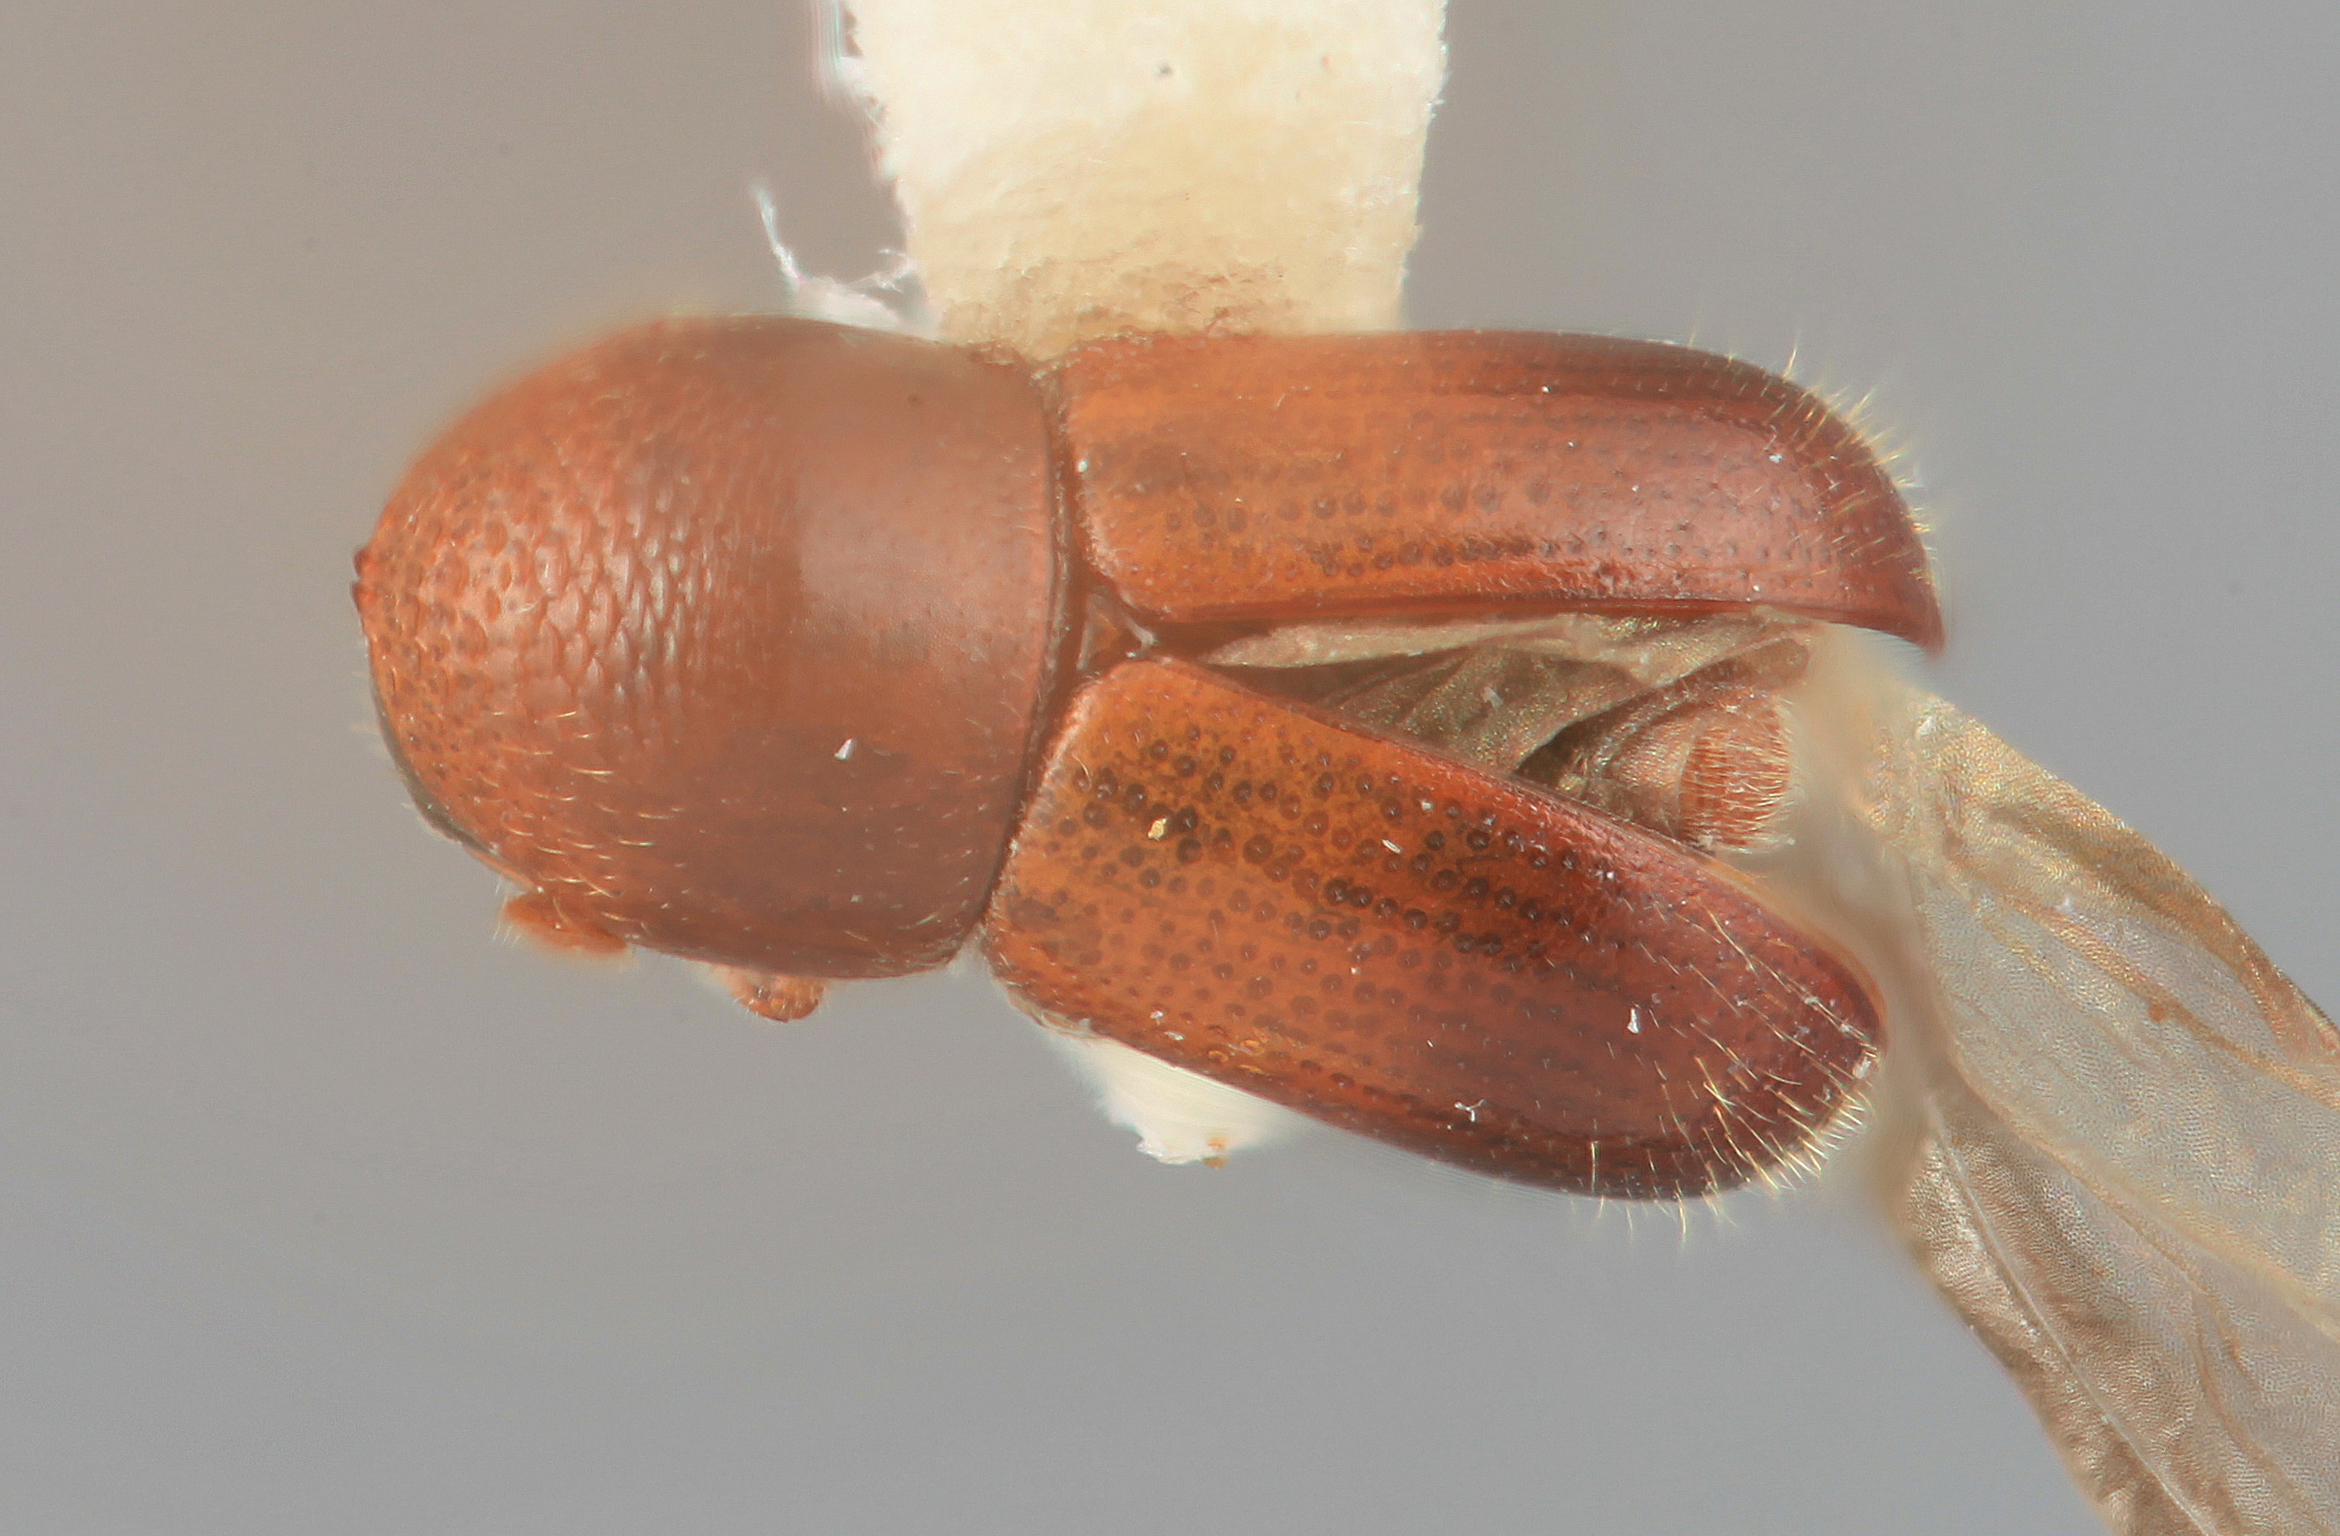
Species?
Corthyloxiphus declivis
